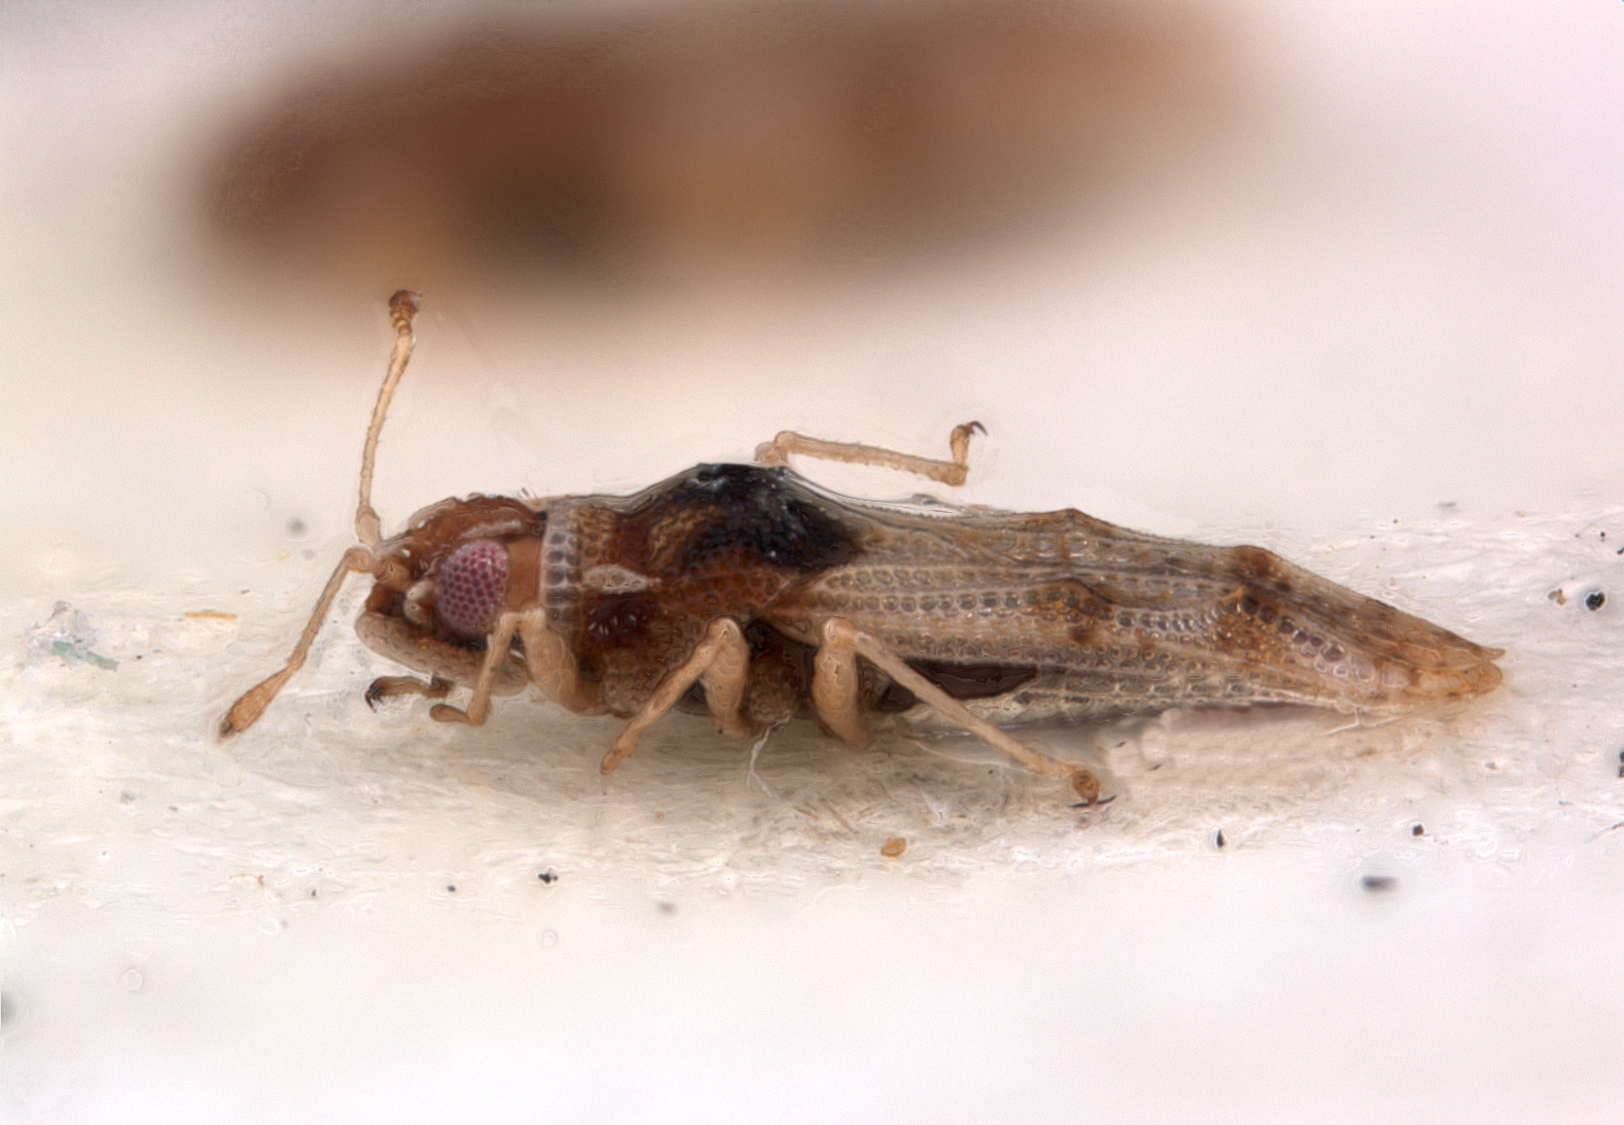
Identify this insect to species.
Monosteira edeia
